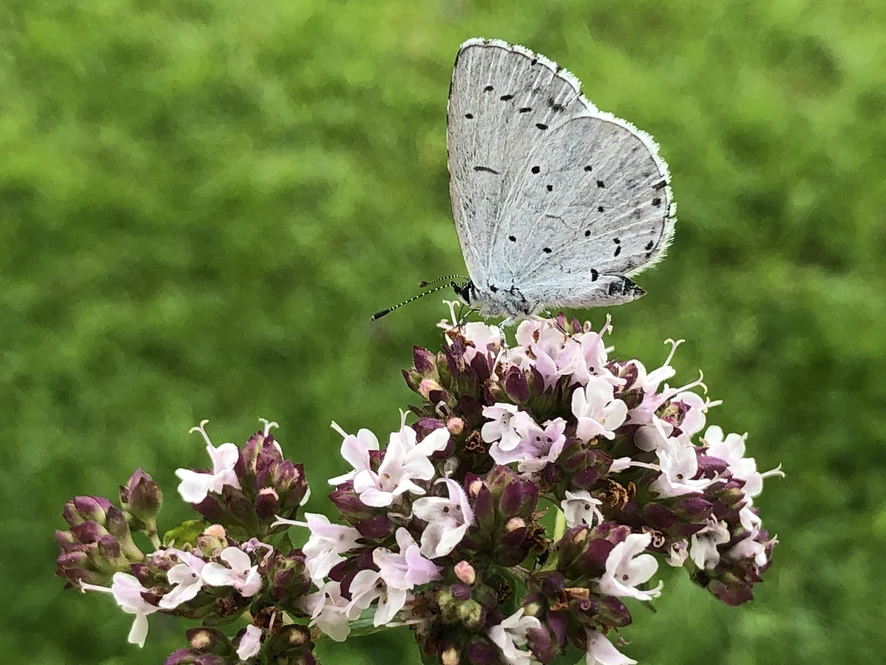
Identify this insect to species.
Celastrina argiolus
